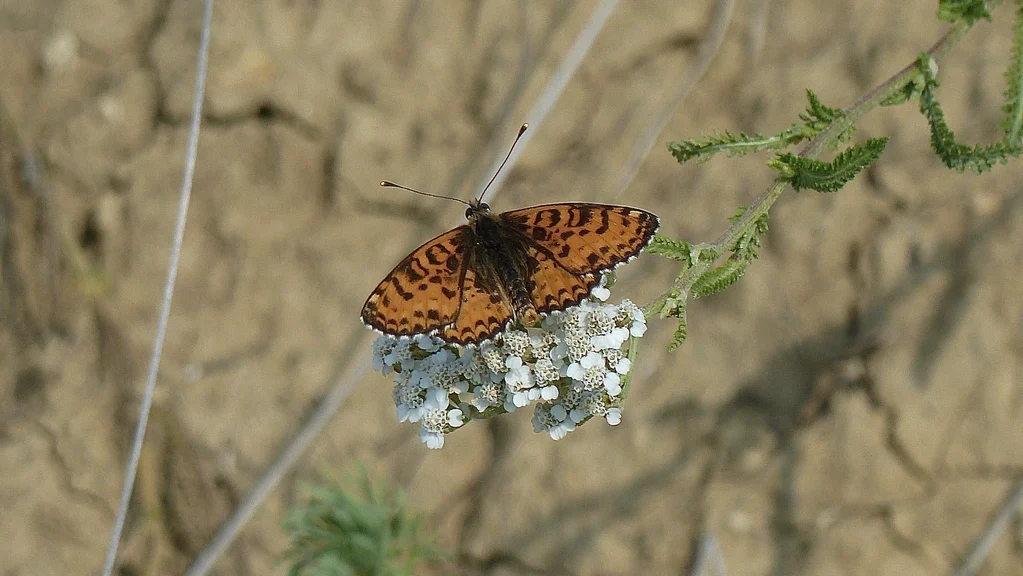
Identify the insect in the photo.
Melitaea didyma
